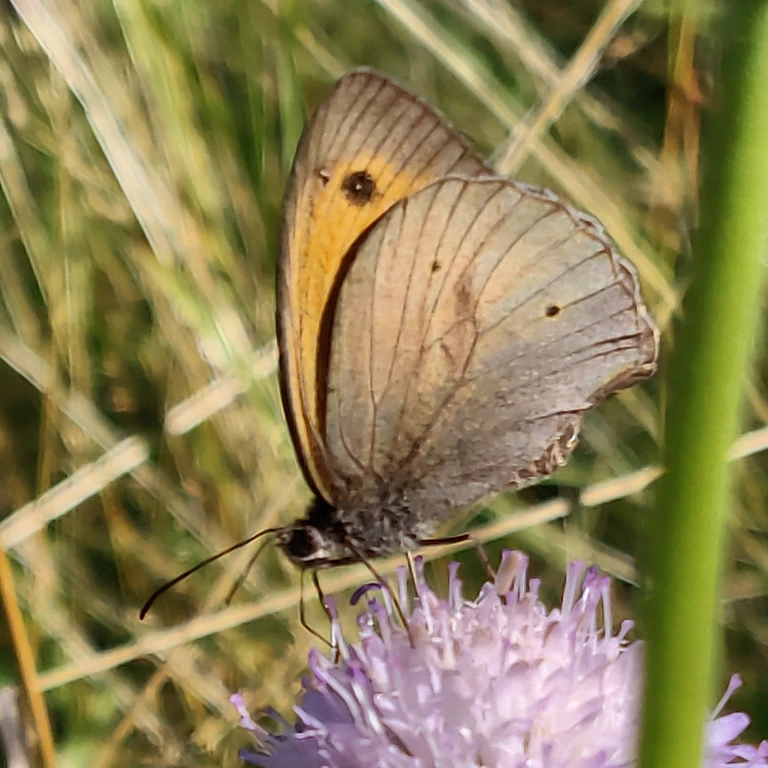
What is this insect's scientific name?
Maniola jurtina
